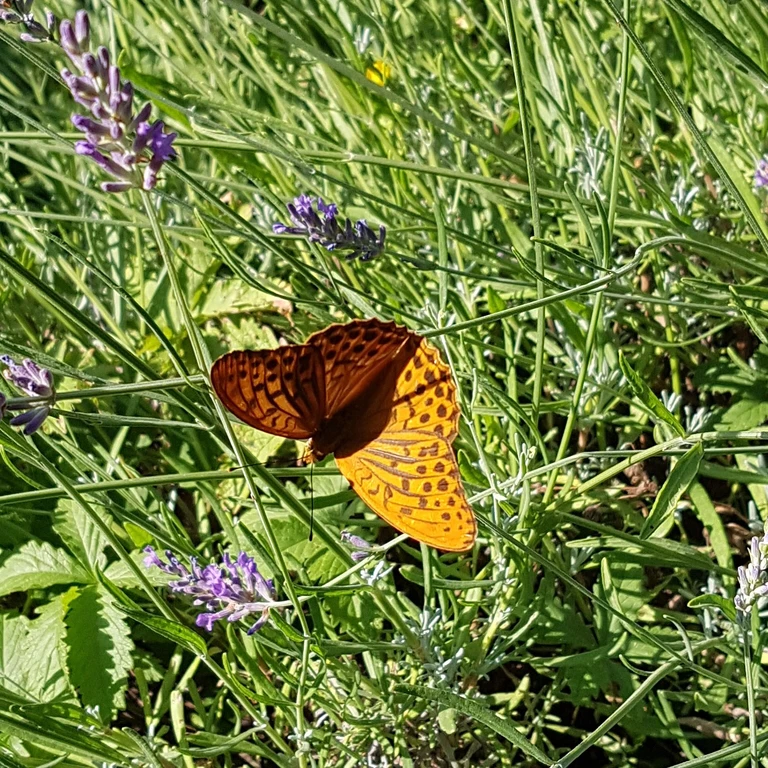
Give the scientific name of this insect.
Argynnis paphia
